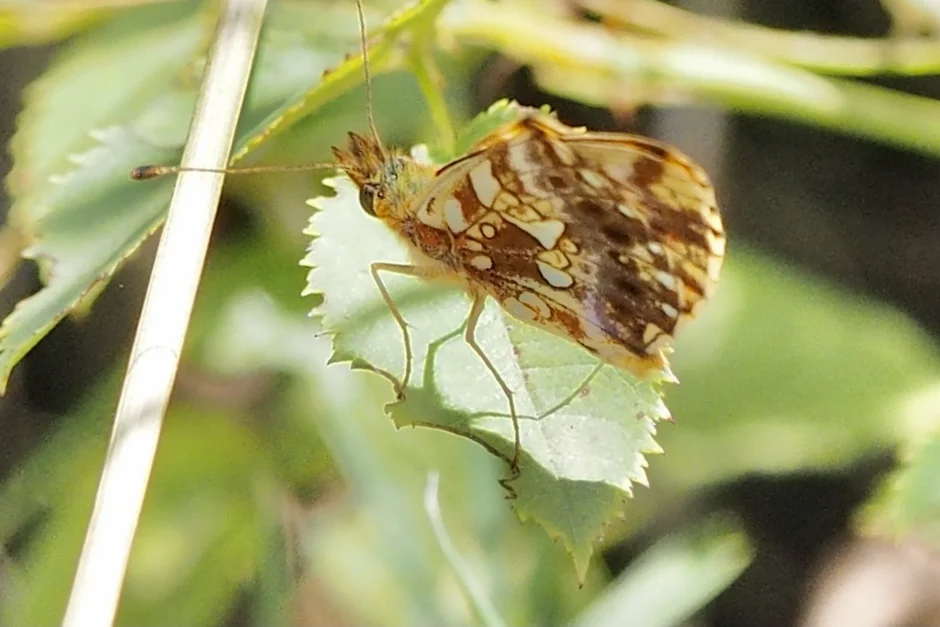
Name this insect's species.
Boloria dia
